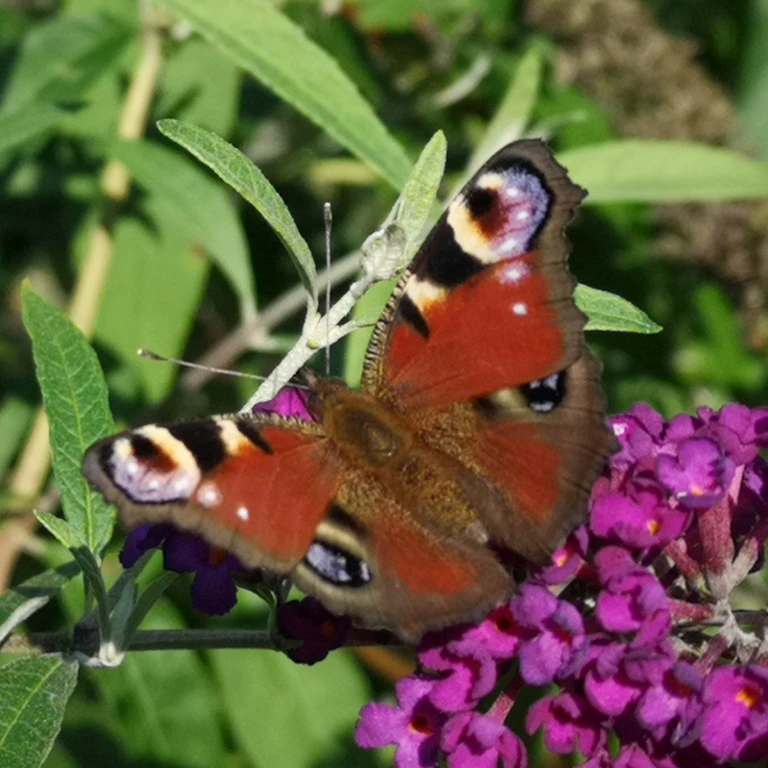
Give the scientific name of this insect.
Aglais io
